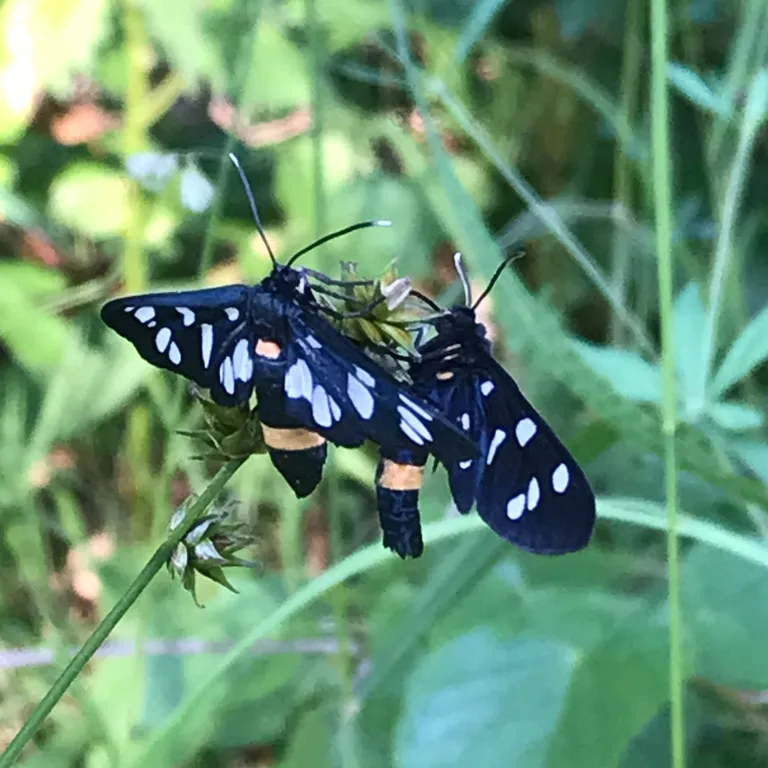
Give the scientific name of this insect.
Amata phegea
